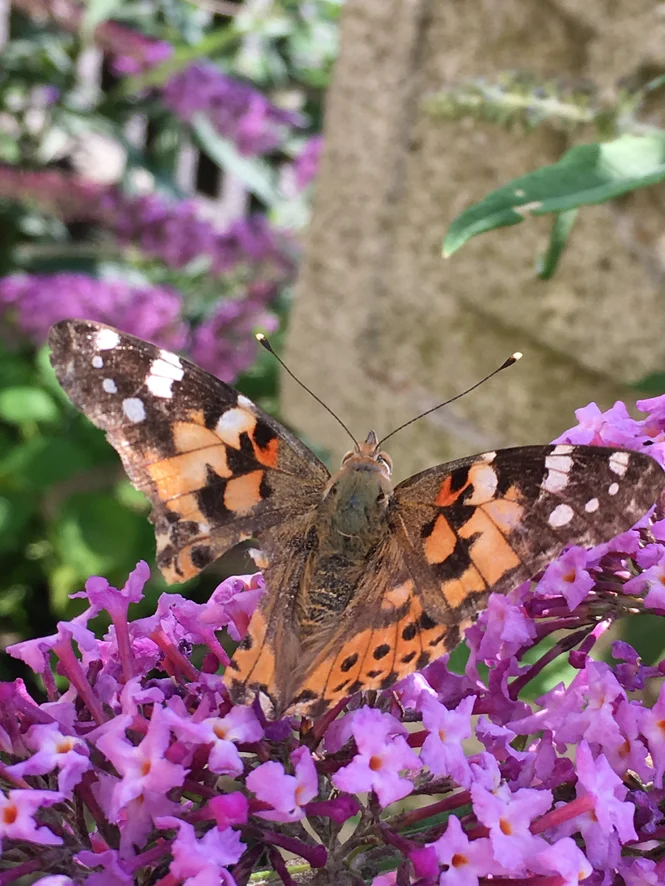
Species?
Vanessa cardui
